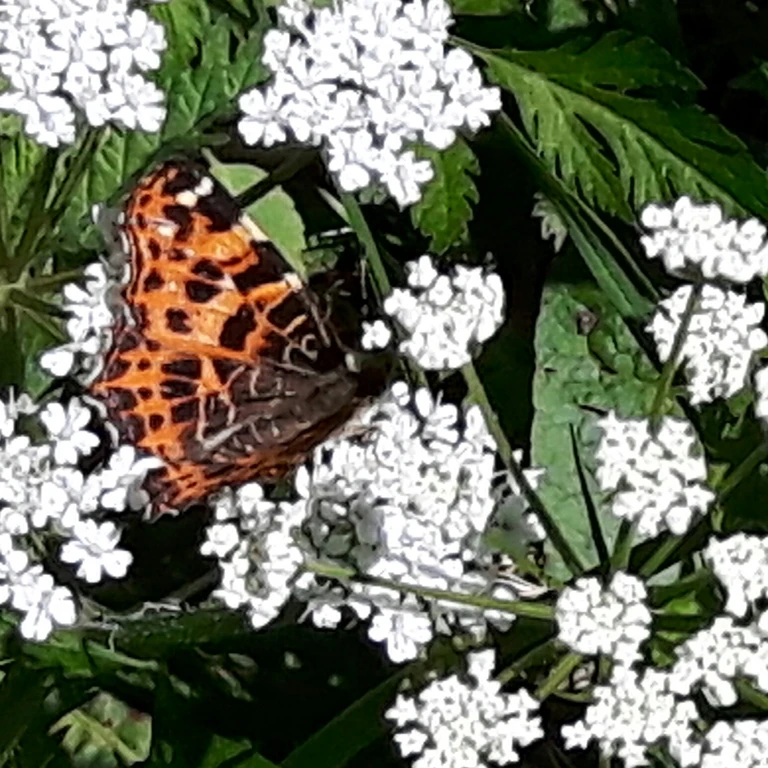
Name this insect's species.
Araschnia levana
